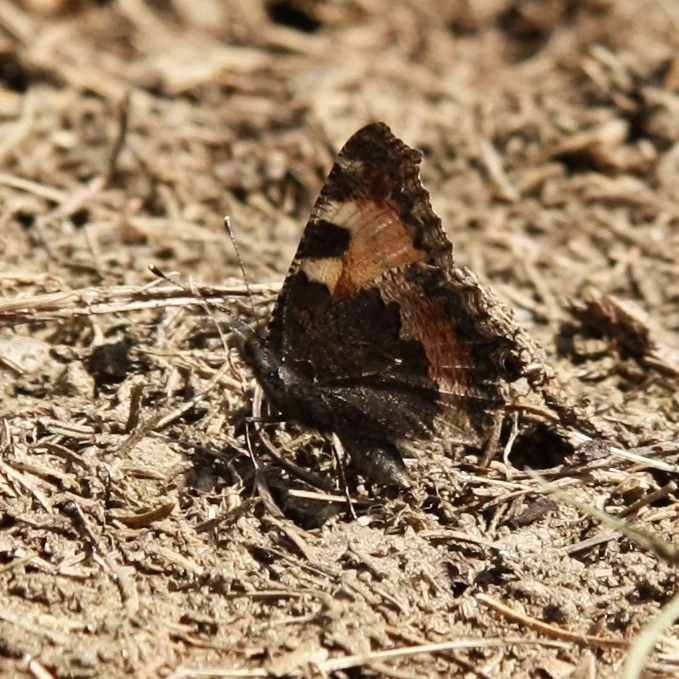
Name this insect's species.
Aglais urticae
